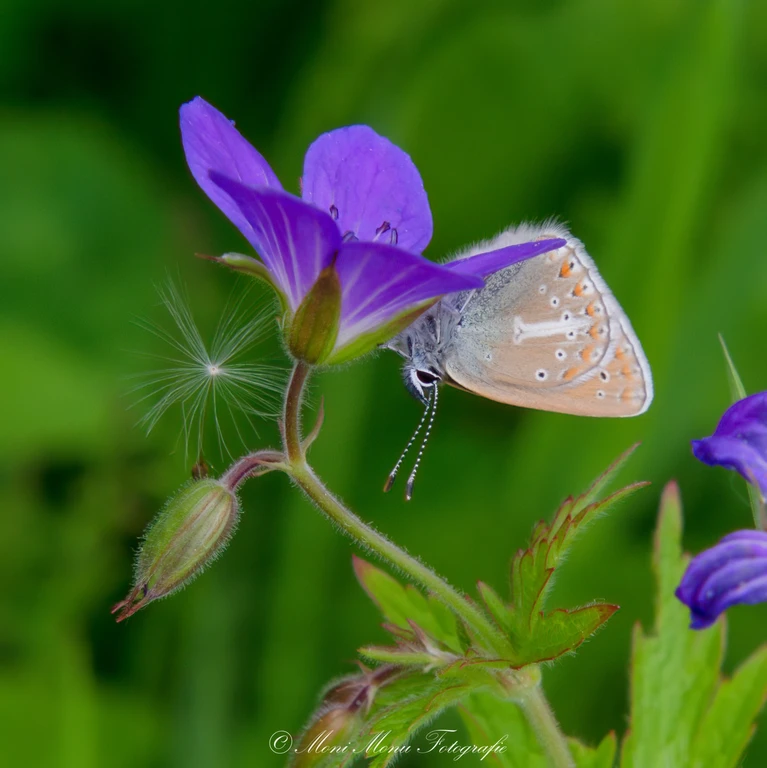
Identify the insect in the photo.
Eumedonia eumedon
